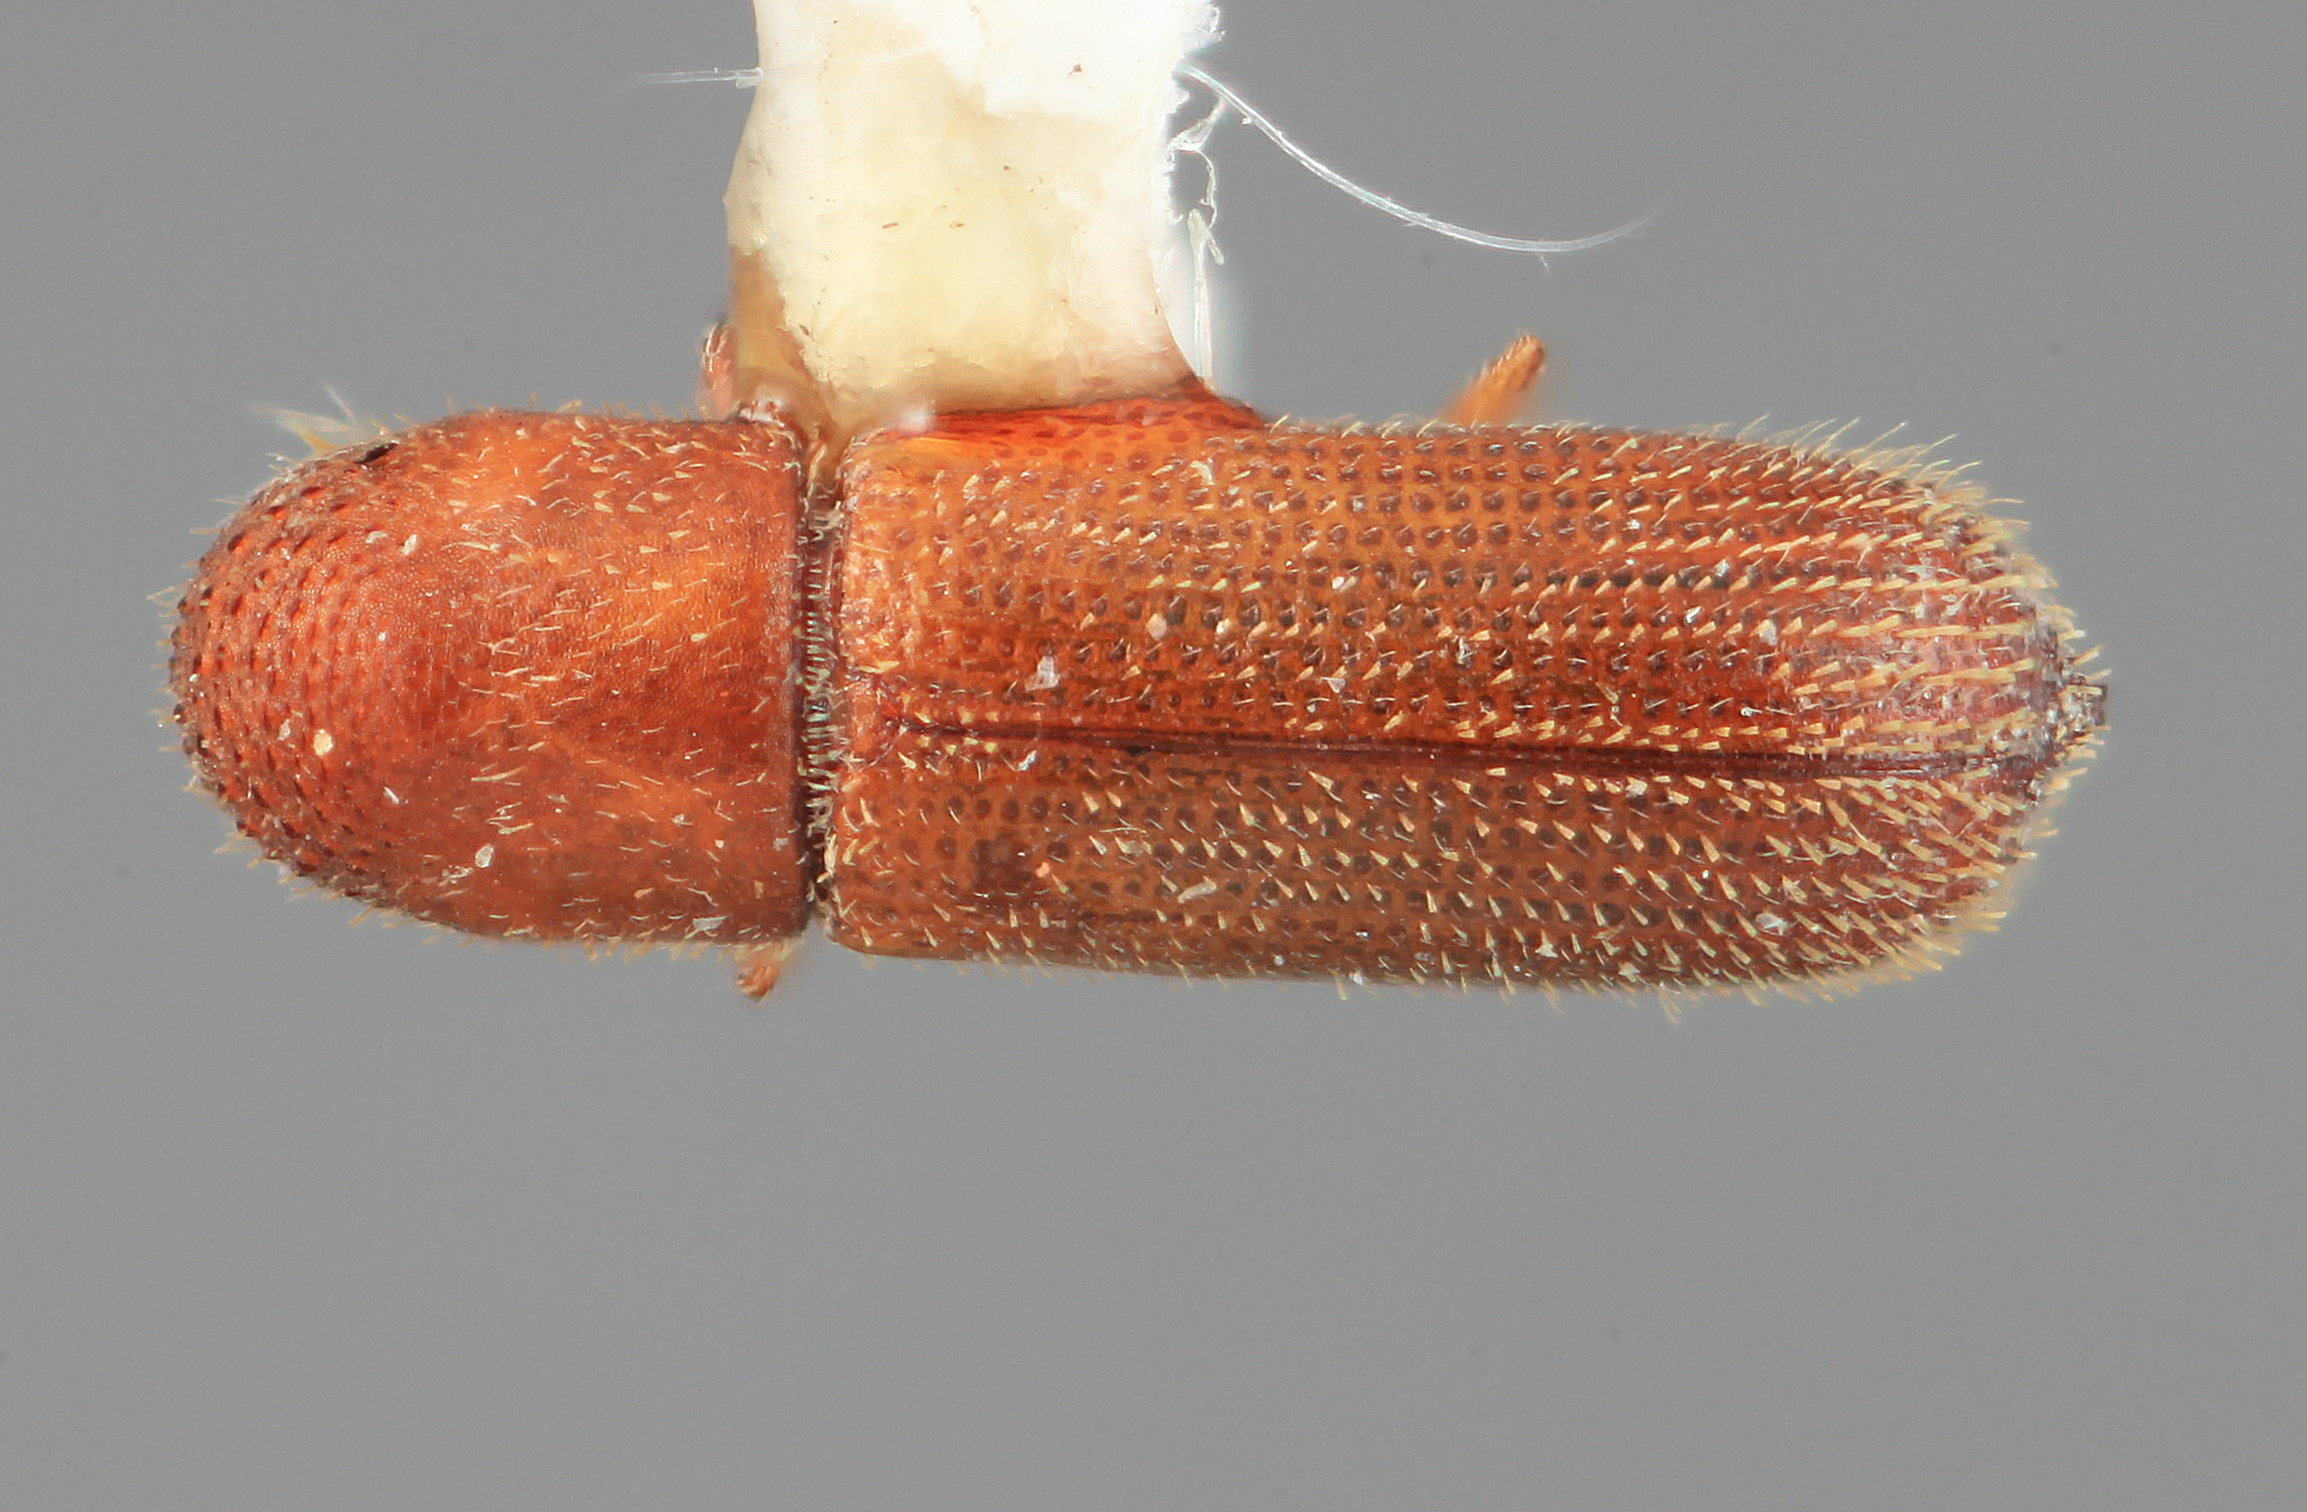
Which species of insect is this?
Micracis inimicus
